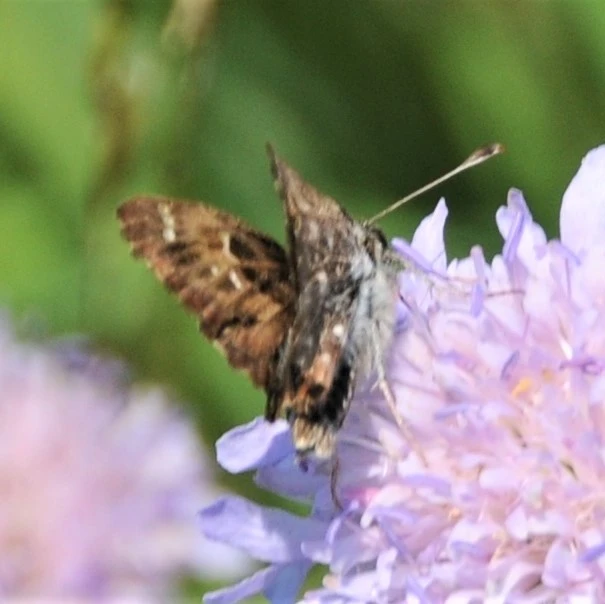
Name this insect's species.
Carcharodus alceae
